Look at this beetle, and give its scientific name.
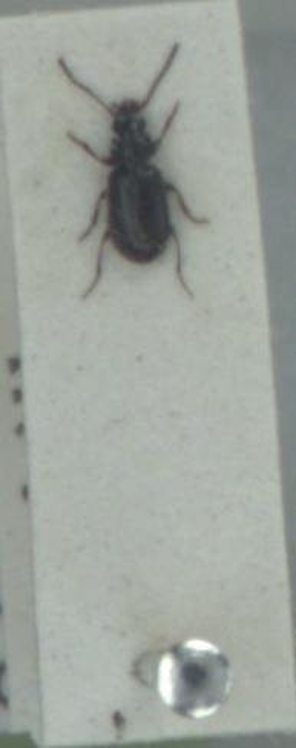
Acupalpus exiguus
